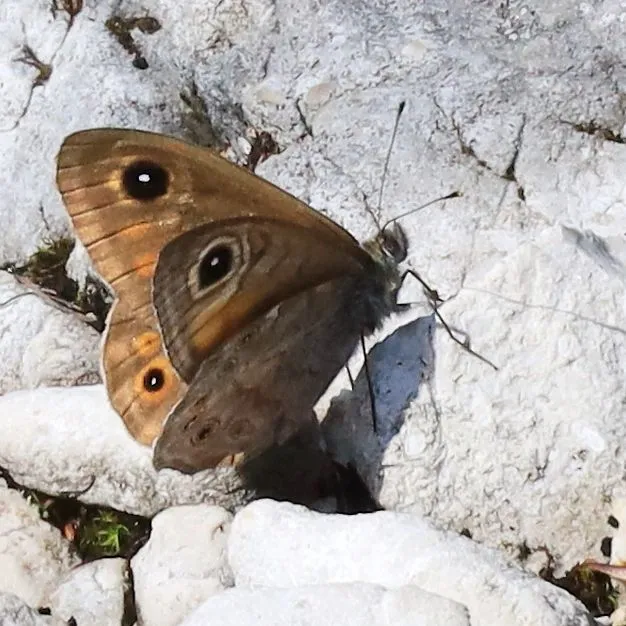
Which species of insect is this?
Lasiommata maera (also Pararge maera)
